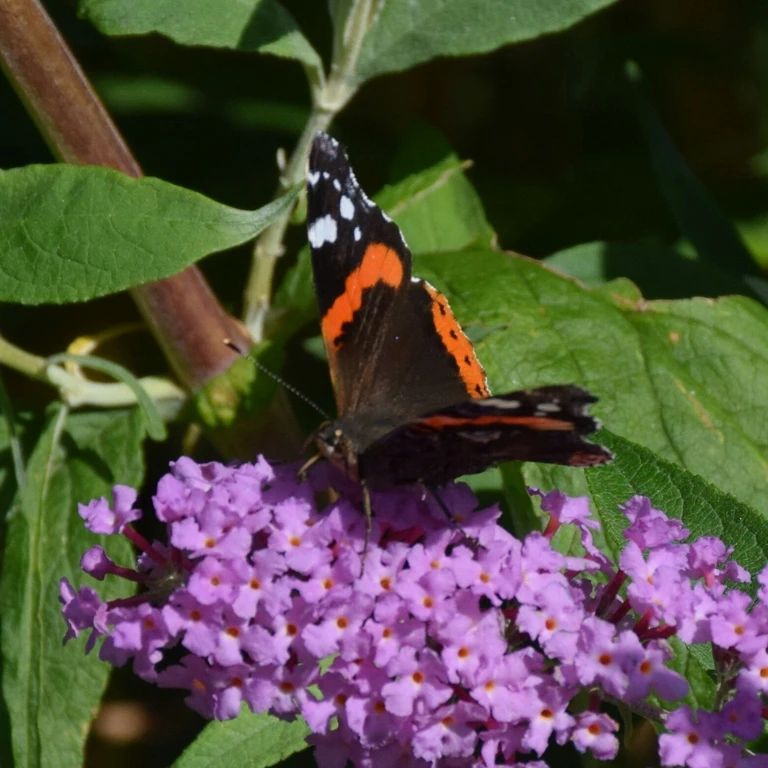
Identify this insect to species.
Vanessa atalanta
